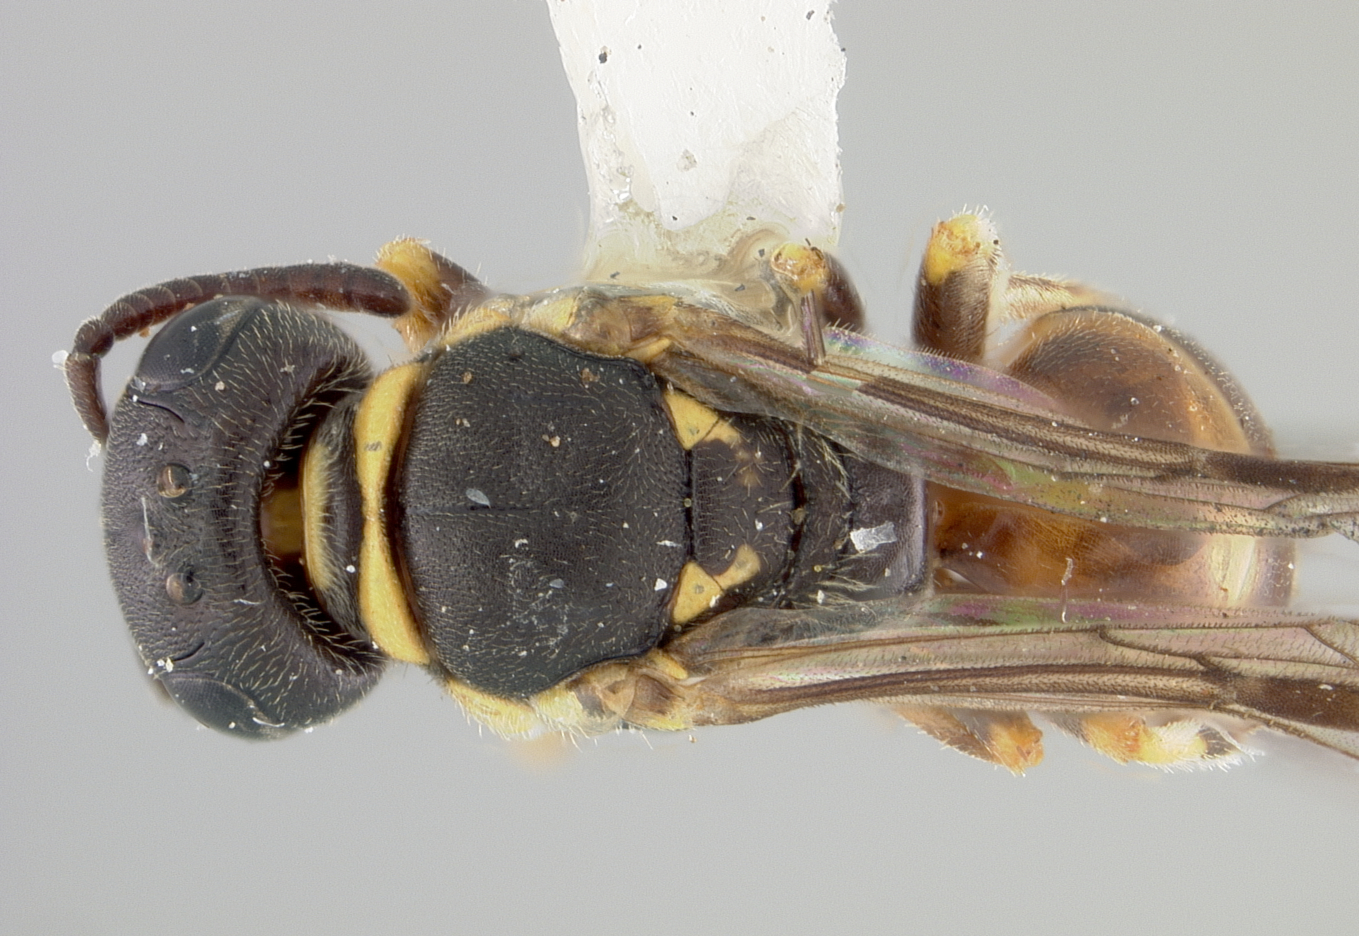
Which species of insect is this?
Hylaeus incomitatus
